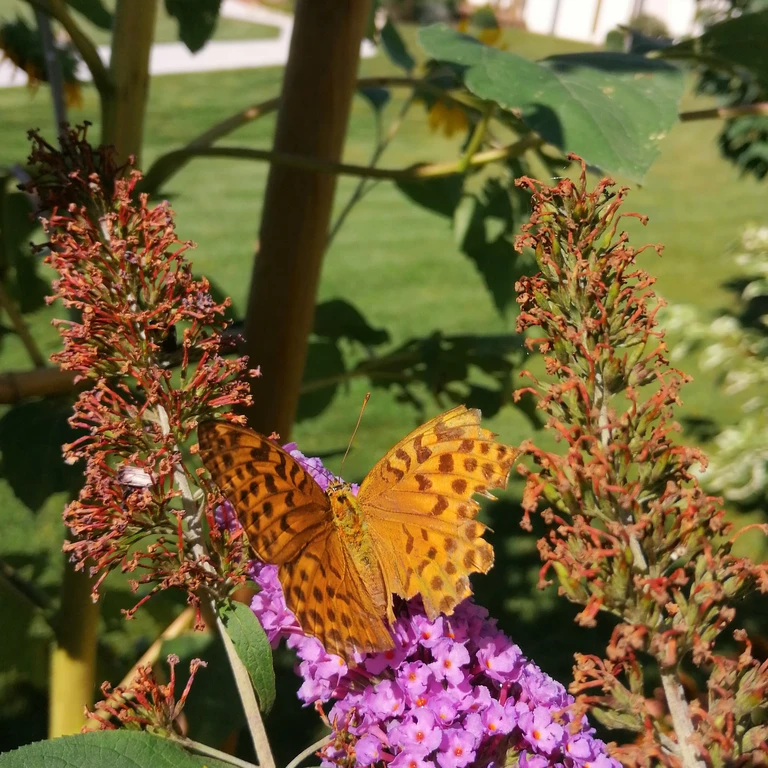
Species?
Argynnis paphia
